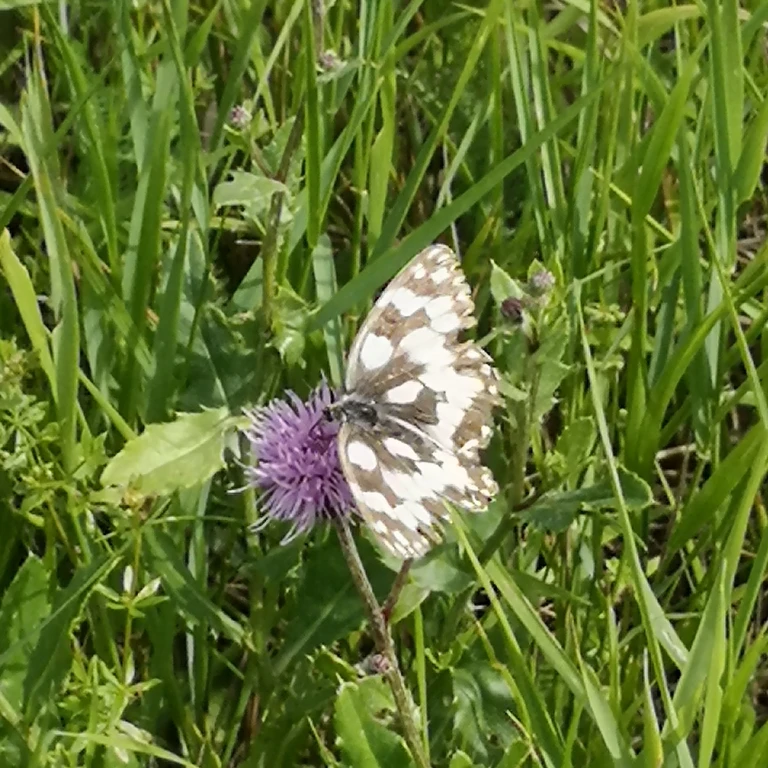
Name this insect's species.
Melanargia galathea
